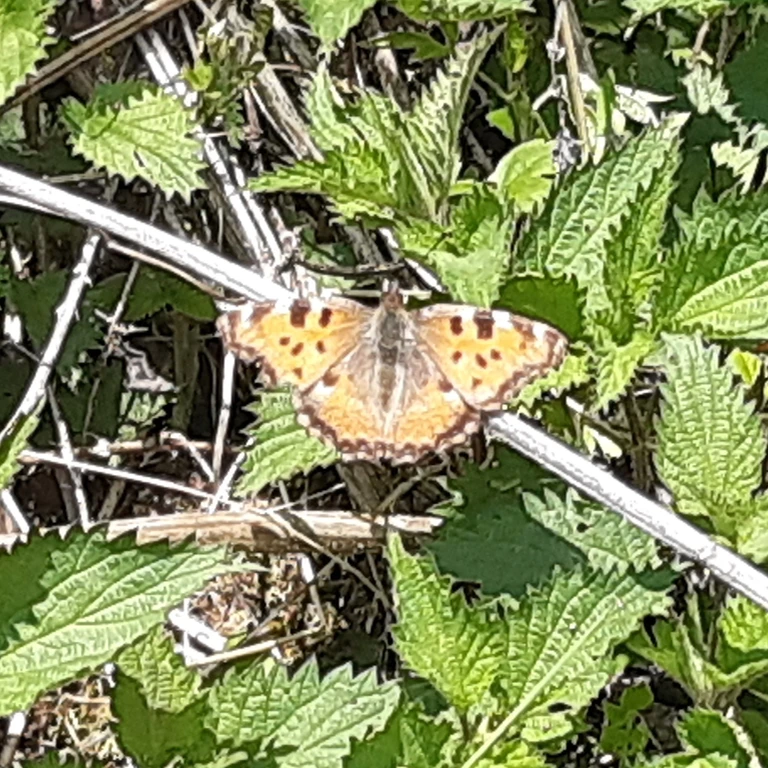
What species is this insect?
Nymphalis polychloros
